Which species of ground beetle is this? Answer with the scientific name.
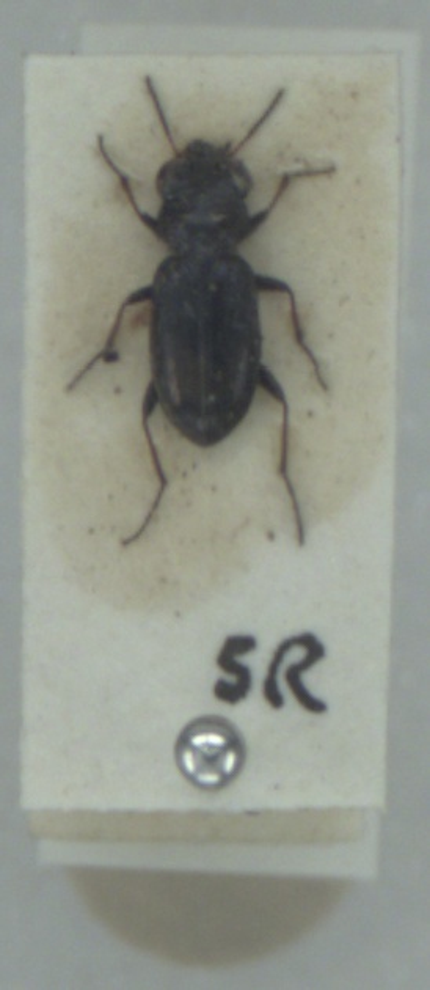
Notiophilus palustris
